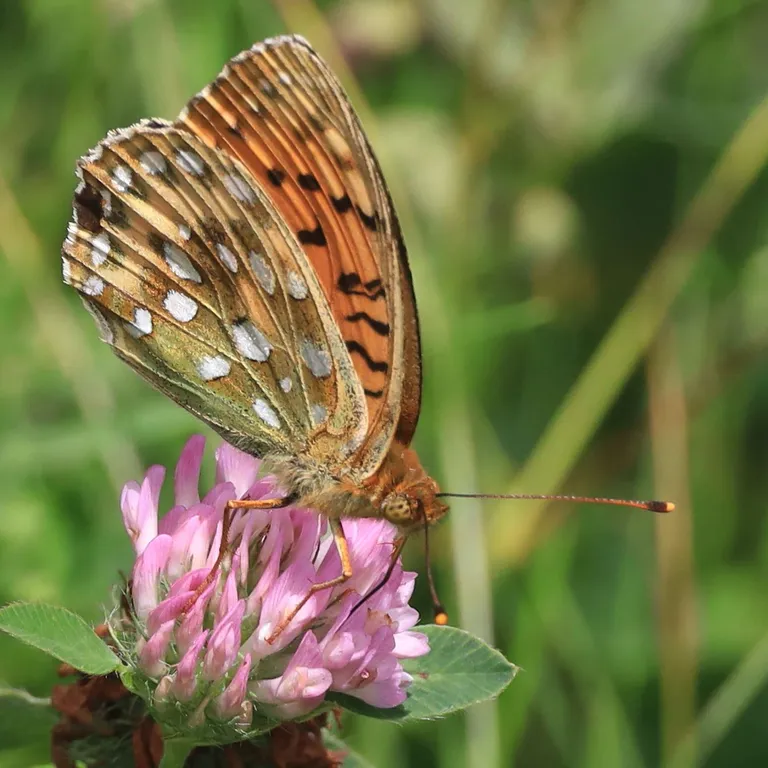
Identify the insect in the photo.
Speyeria aglaja
